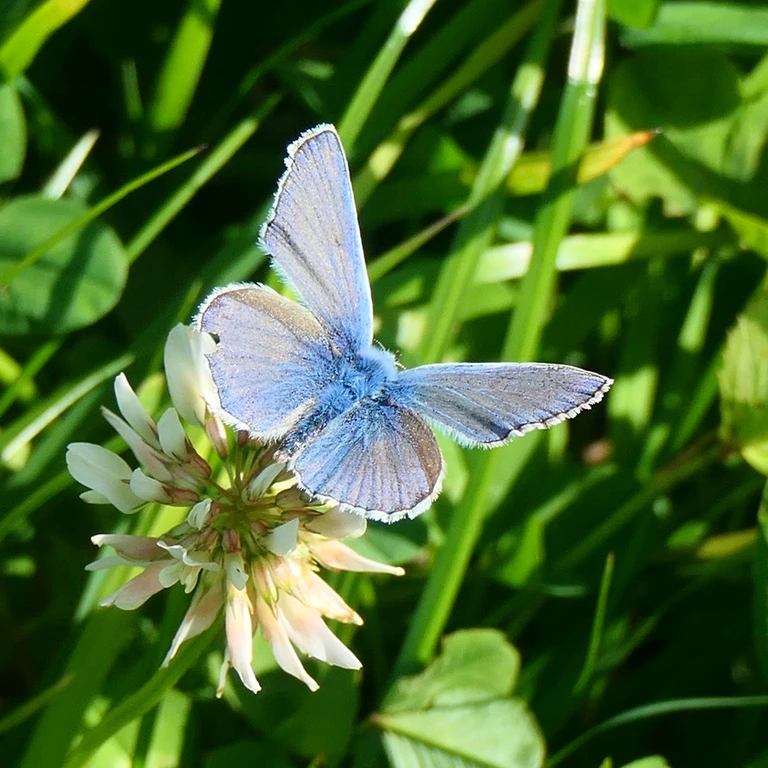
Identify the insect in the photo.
Polyommatus icarus
